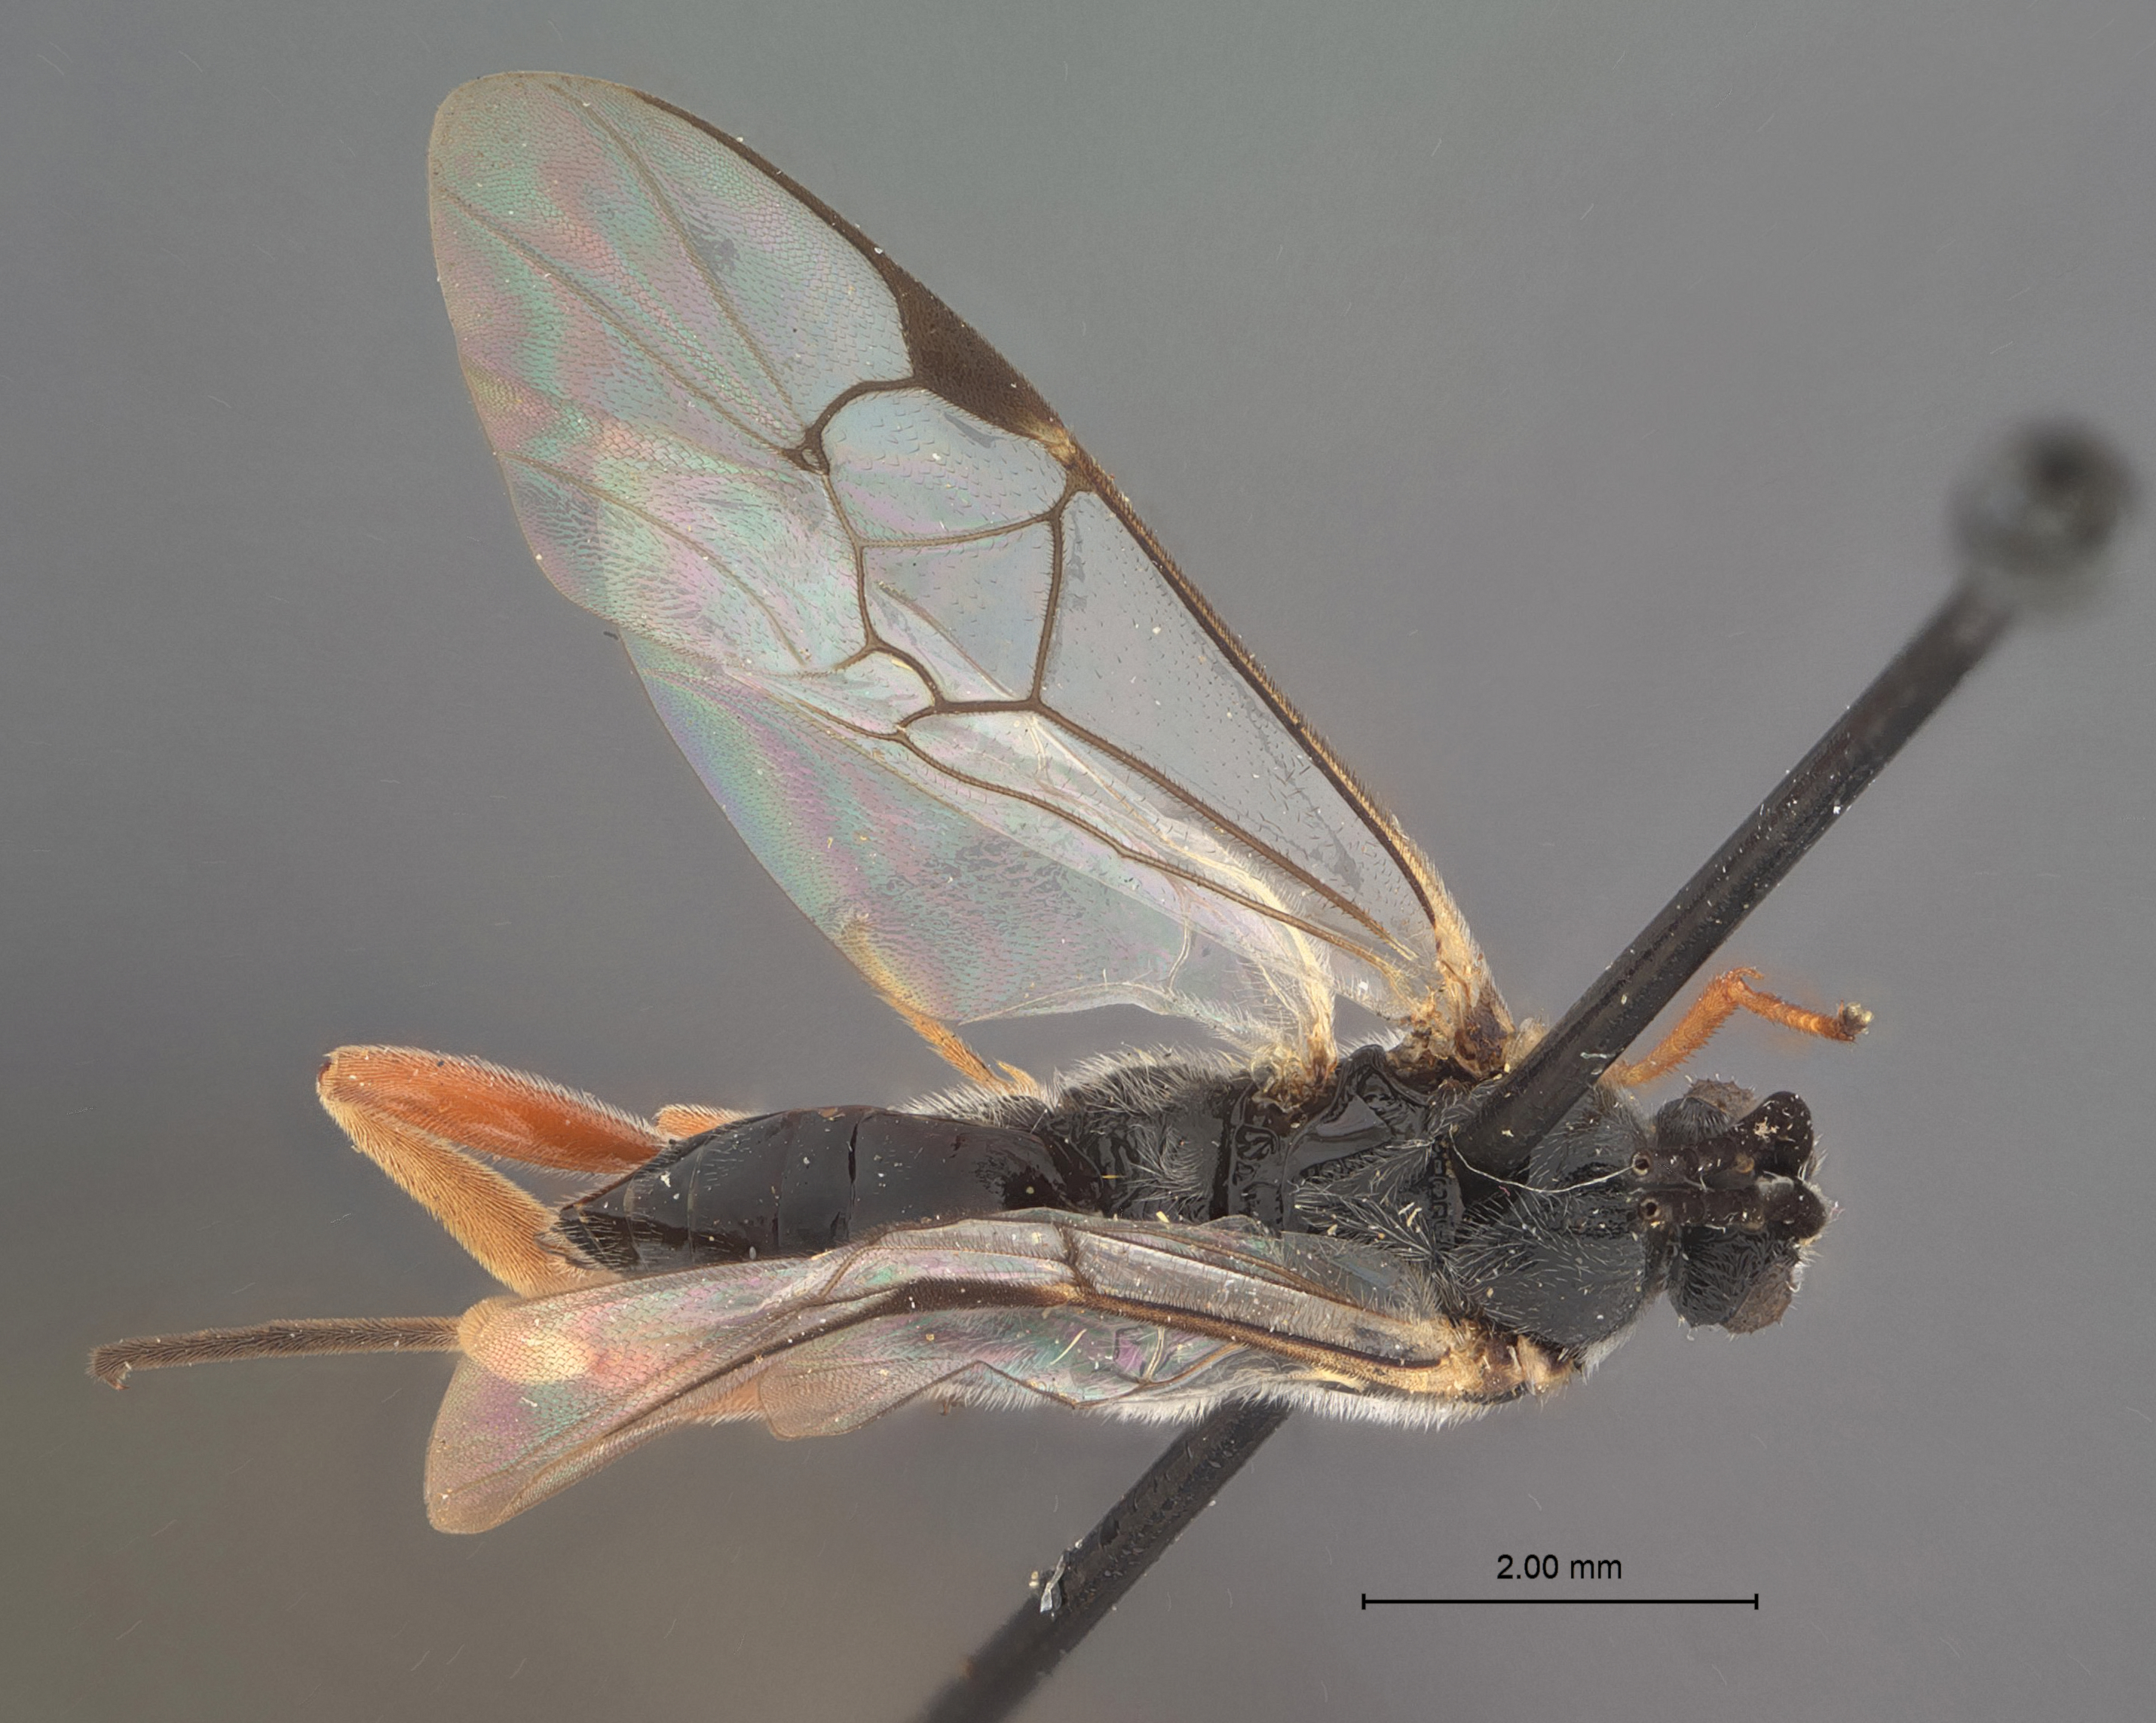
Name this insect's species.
Dasylagon simulana
